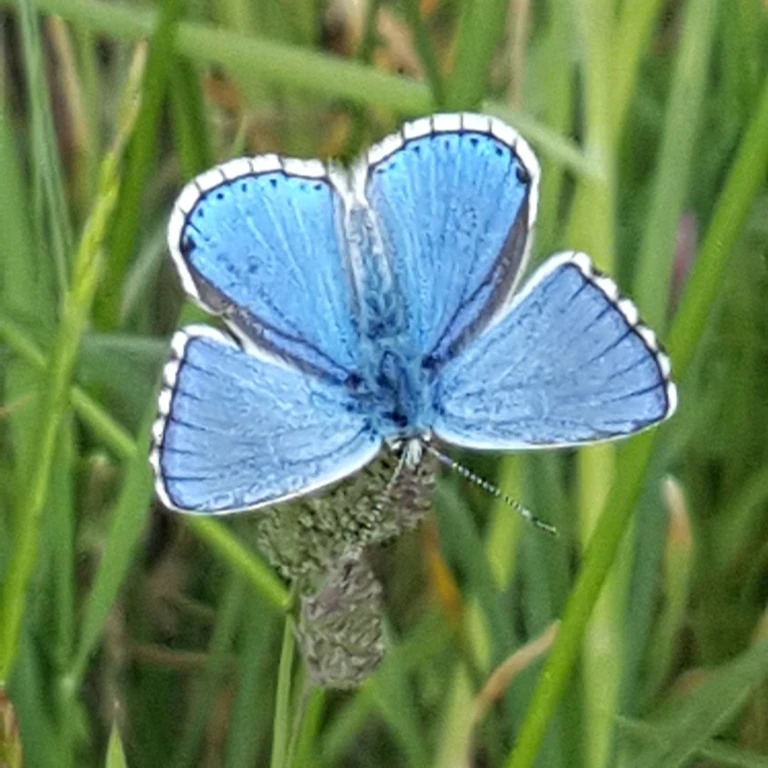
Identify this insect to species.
Lysandra bellargus
